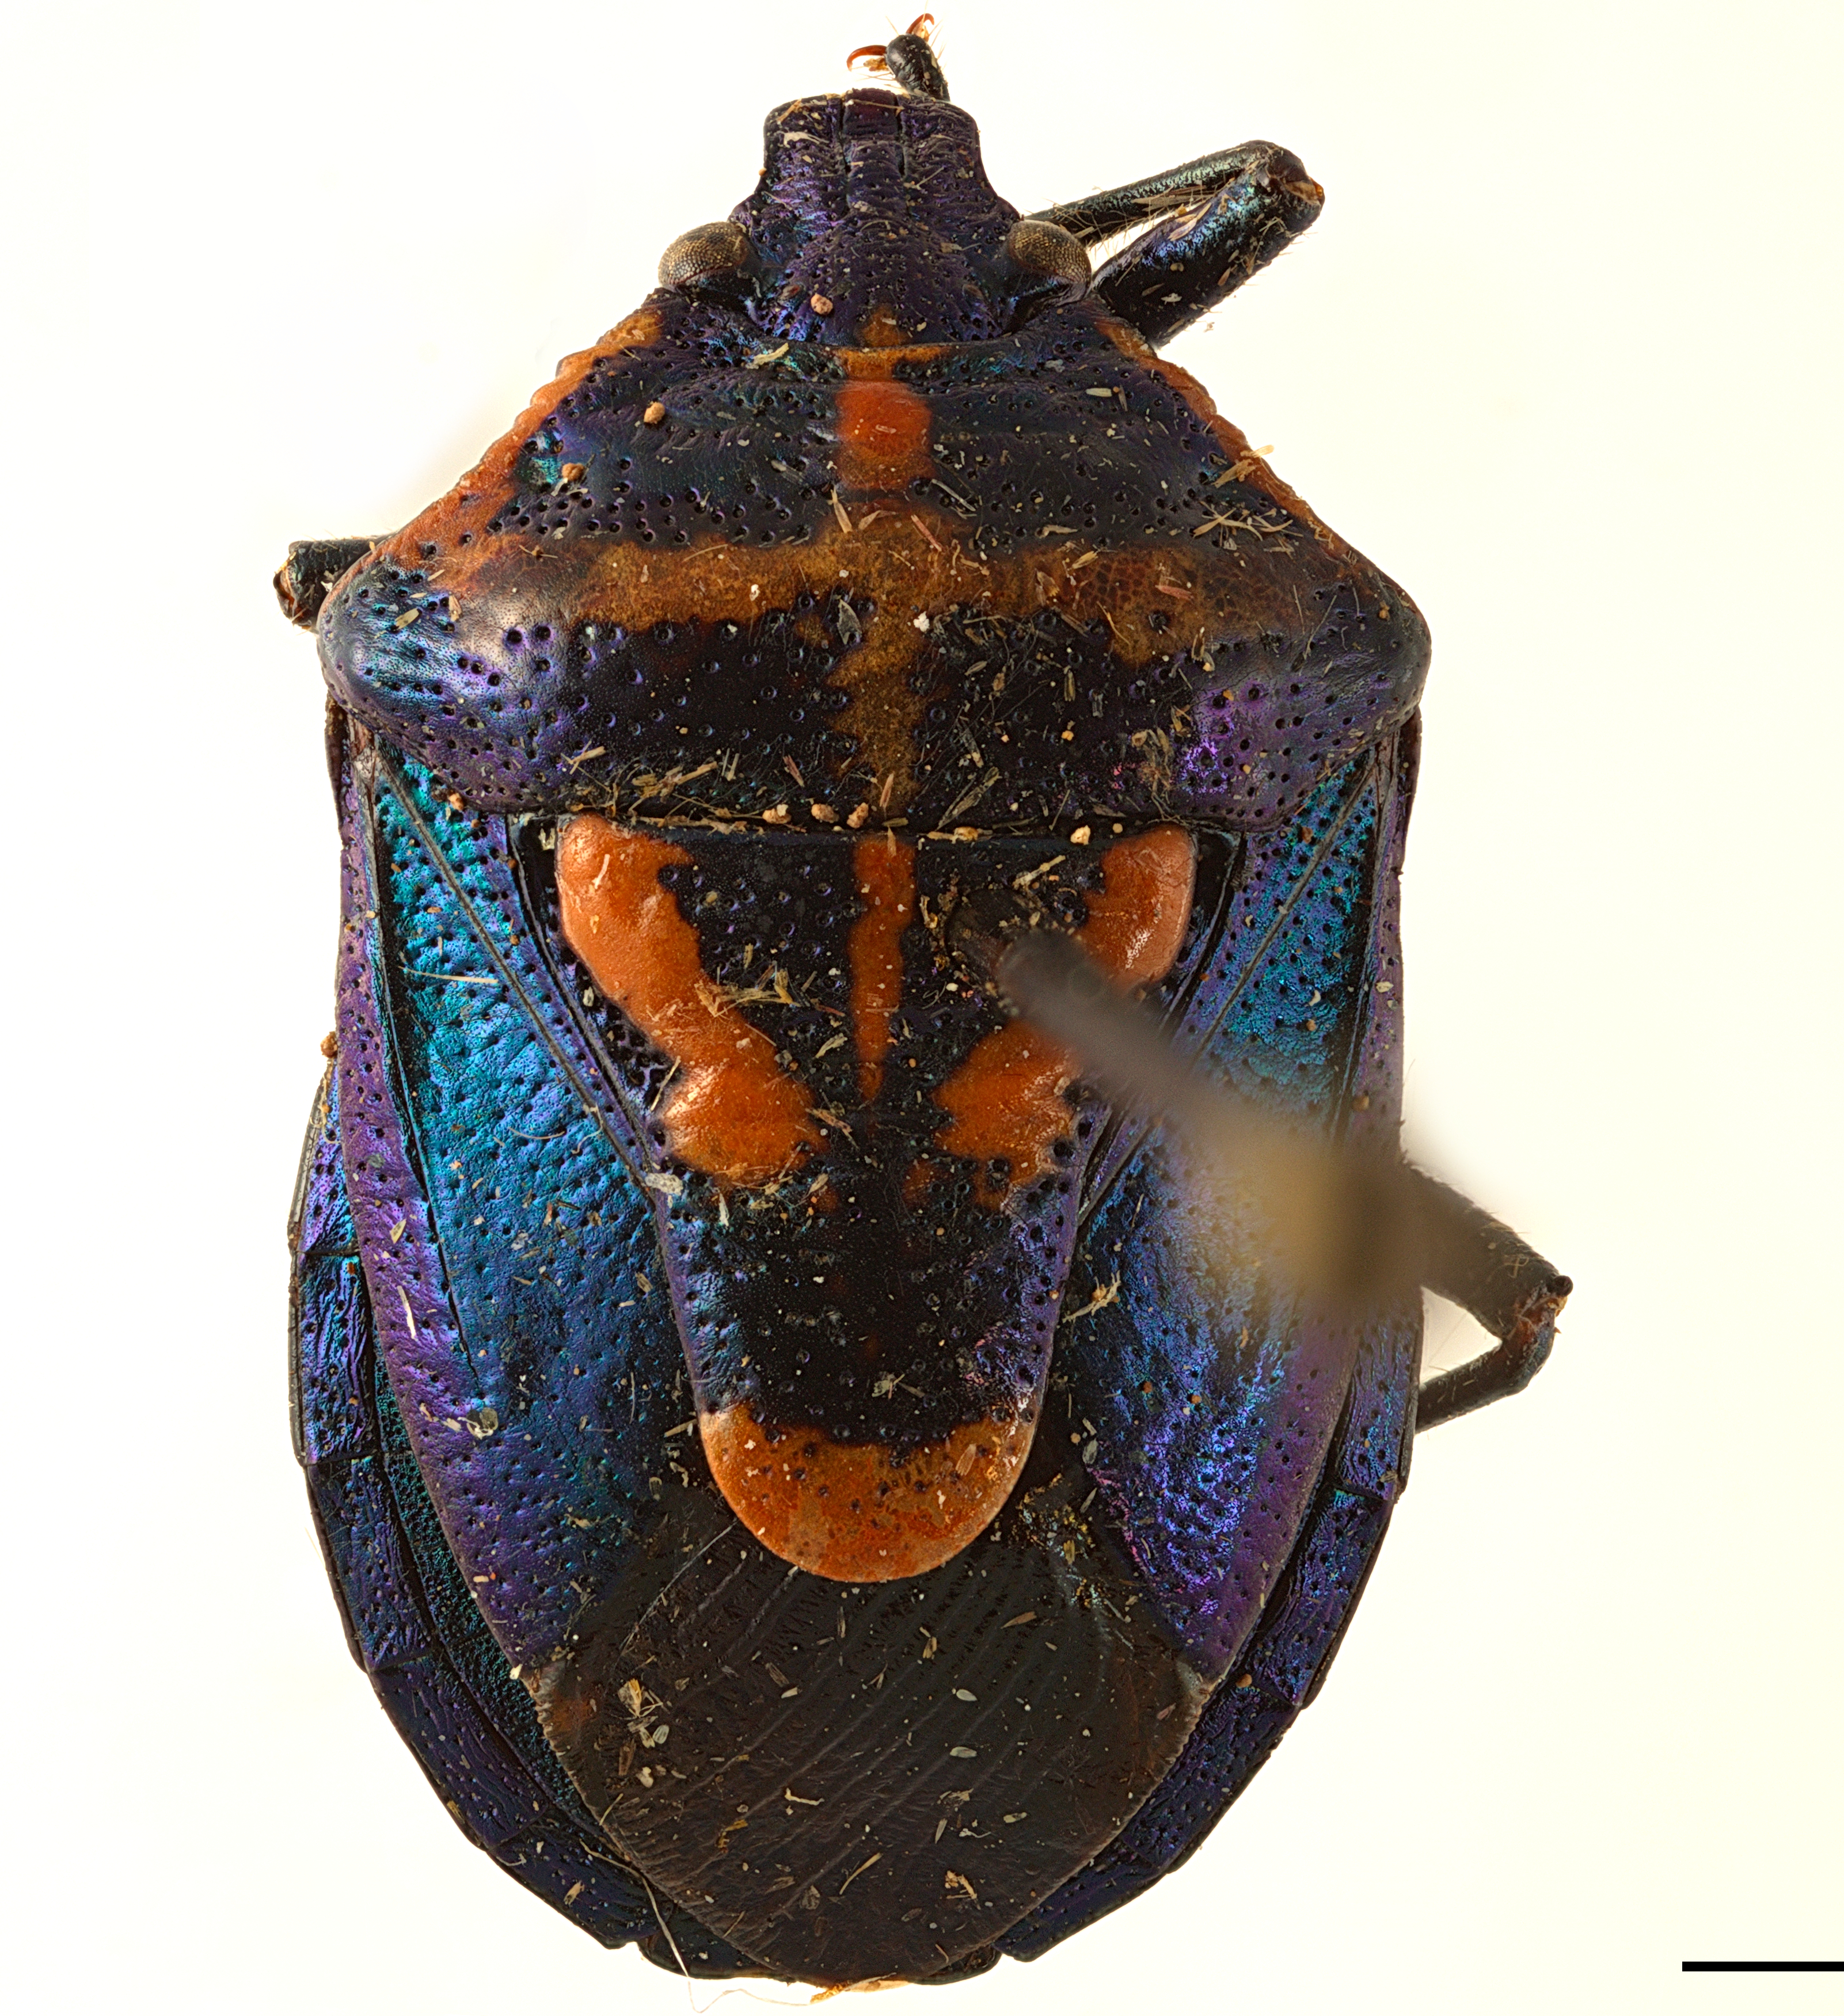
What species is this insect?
Comperocoris roehneri
